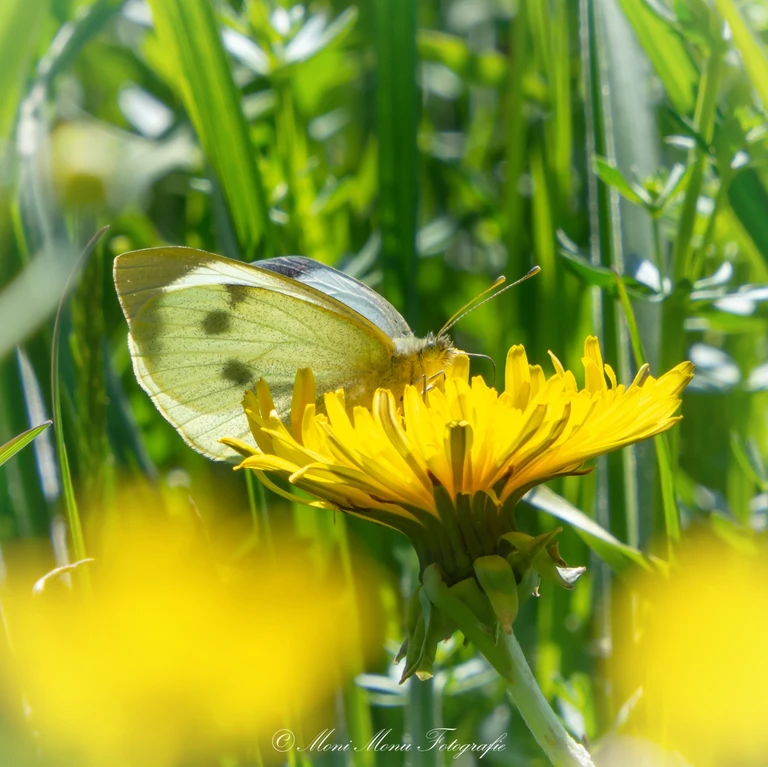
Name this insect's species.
Pieris brassicae
